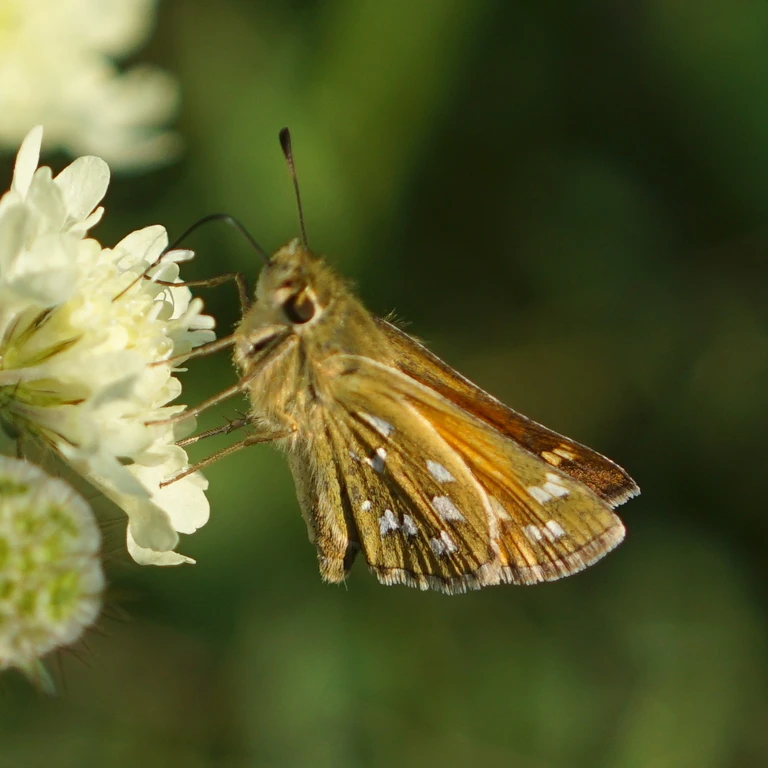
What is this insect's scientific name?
Hesperia comma
